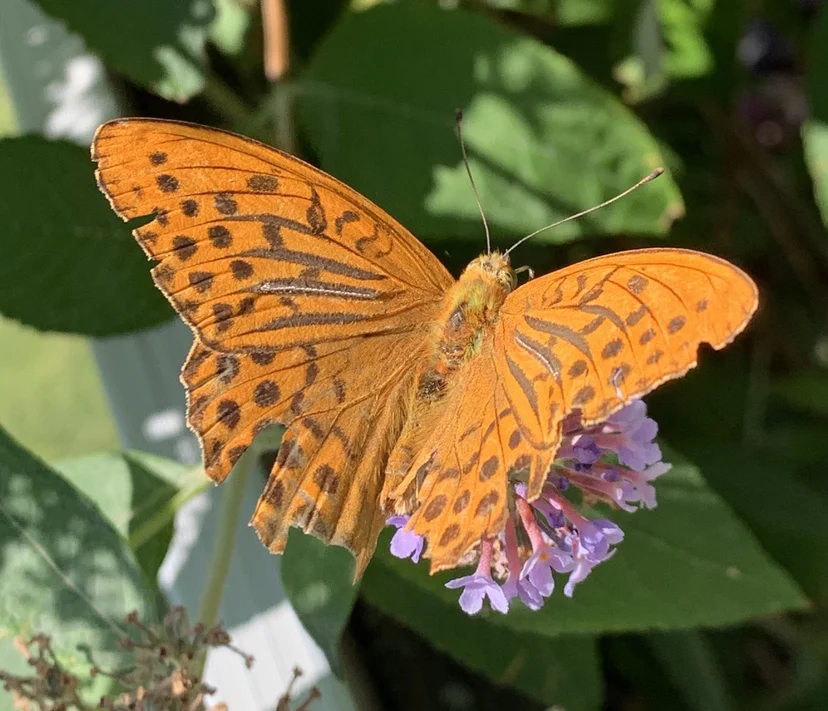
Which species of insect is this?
Argynnis paphia
